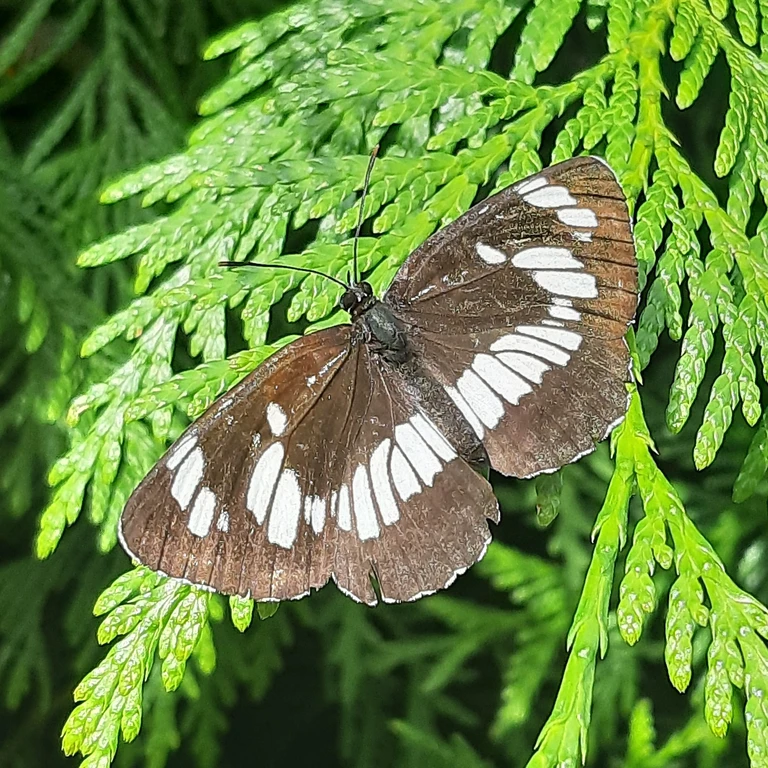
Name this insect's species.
Neptis rivularis
